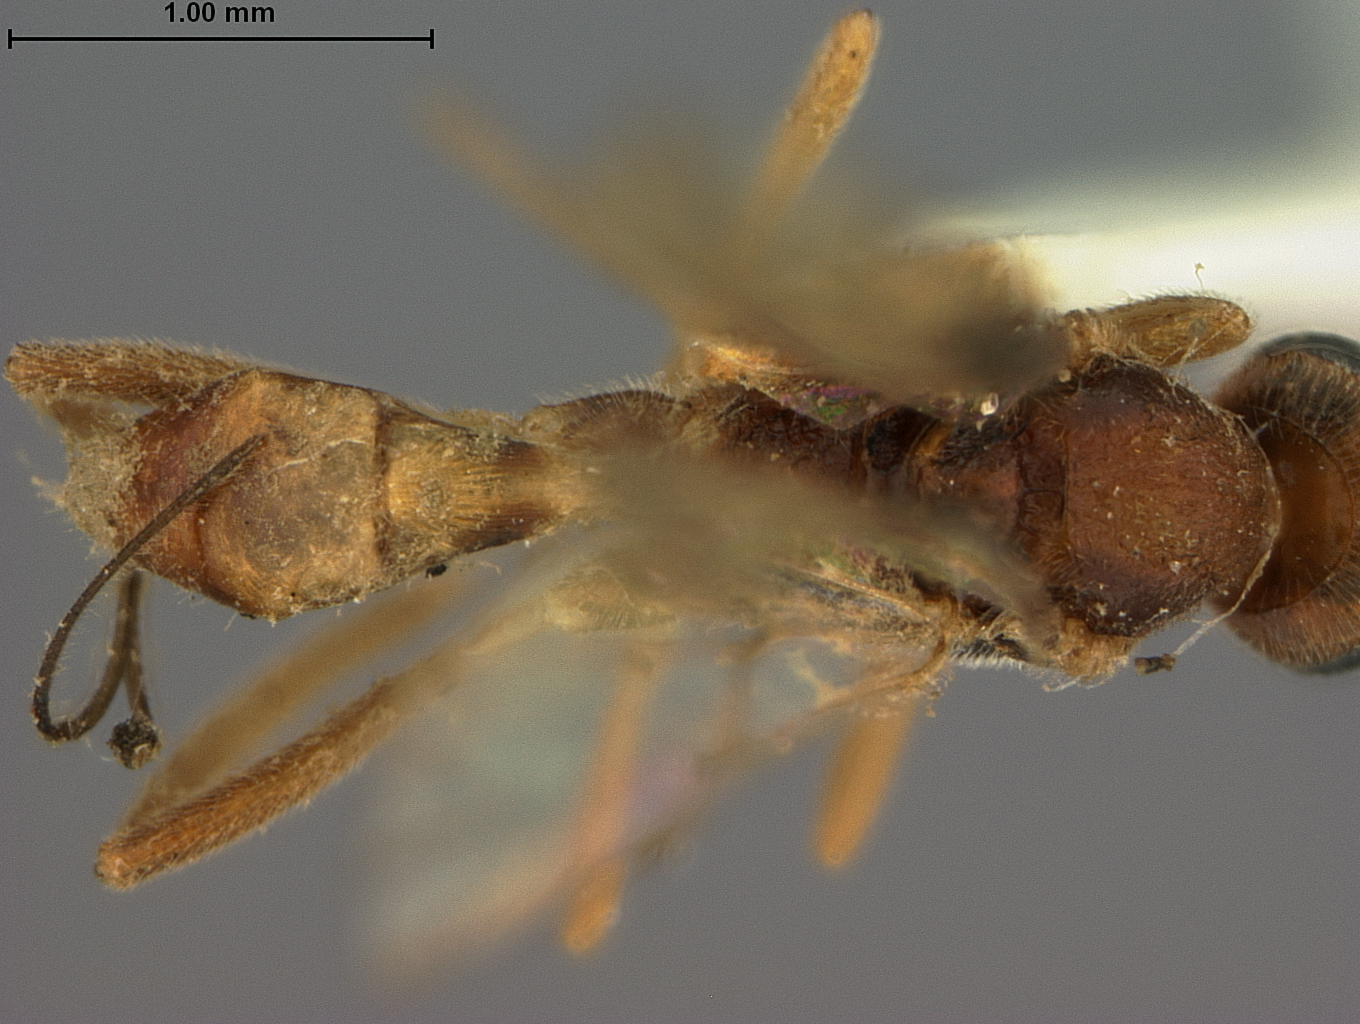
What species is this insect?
Meteorus antipodalis
